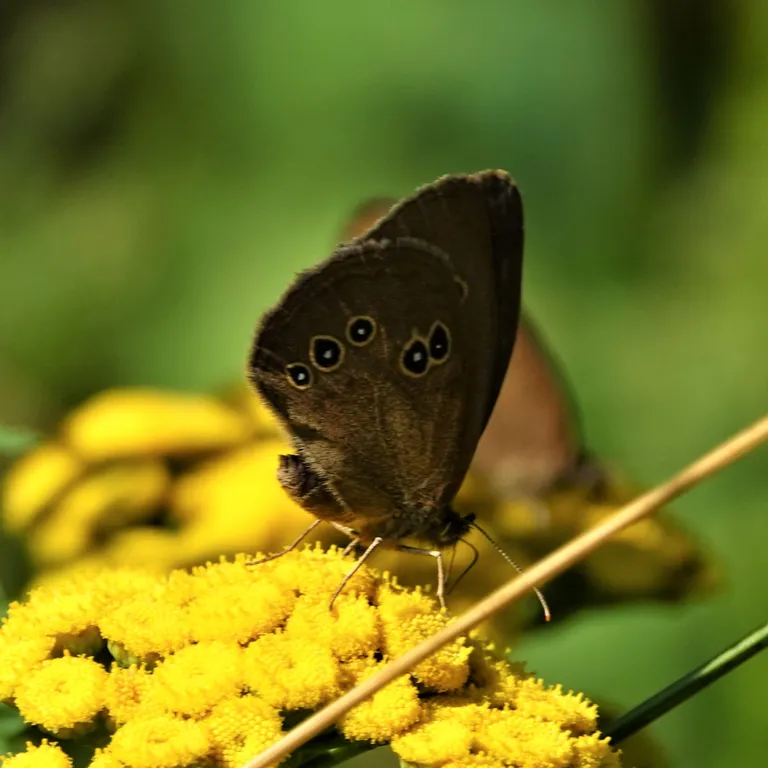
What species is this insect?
Aphantopus hyperantus
